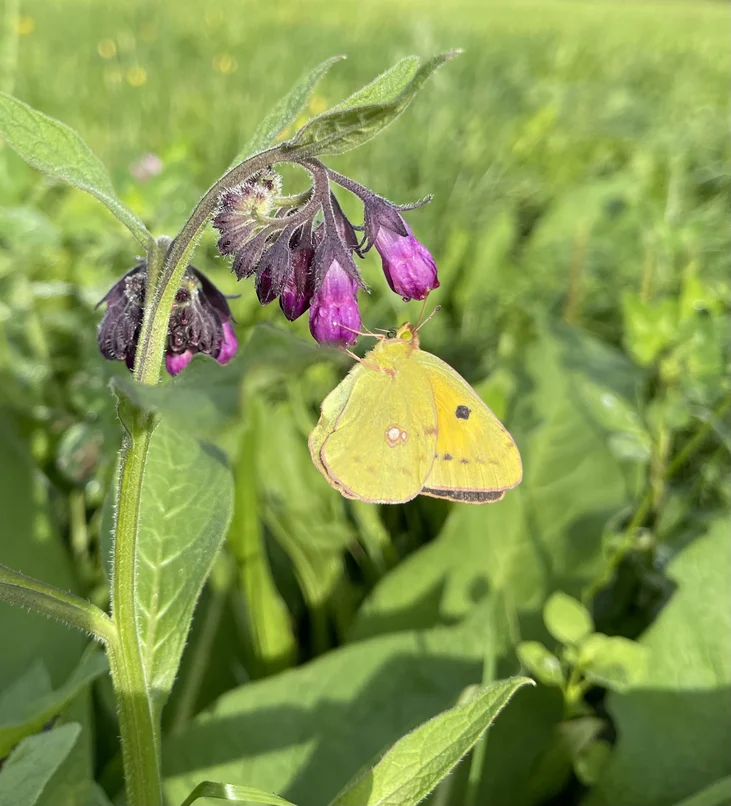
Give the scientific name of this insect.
Colias croceus
